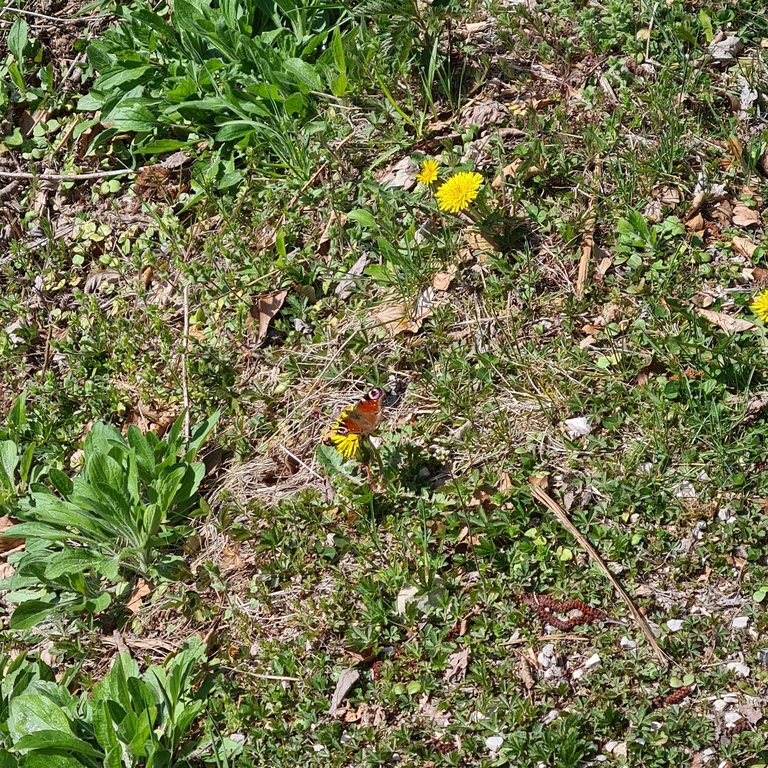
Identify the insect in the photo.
Aglais io
